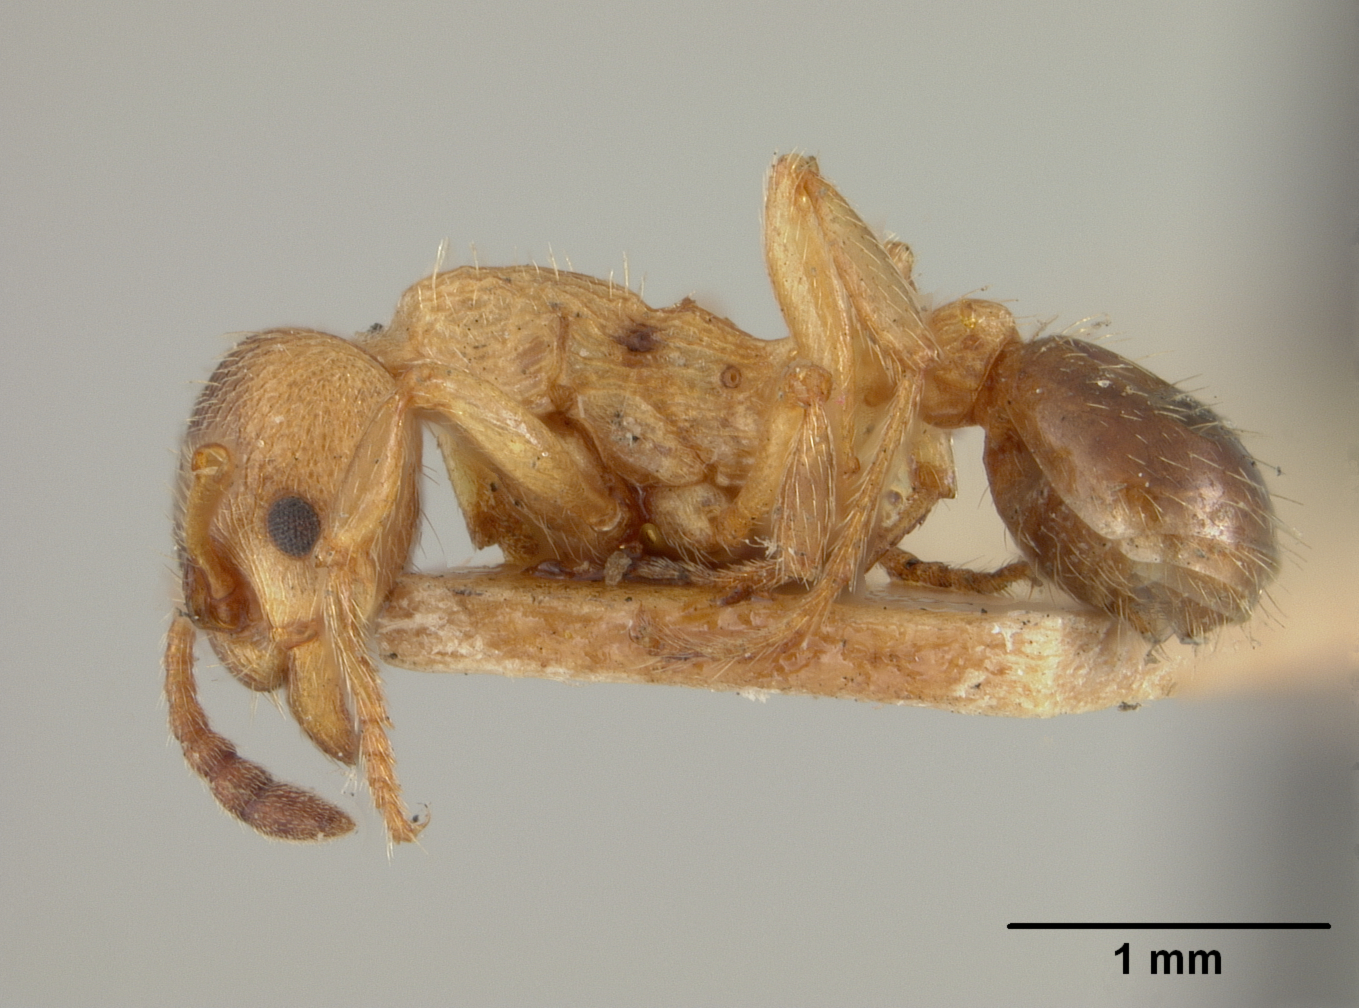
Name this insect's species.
Leptothorax emersoni
